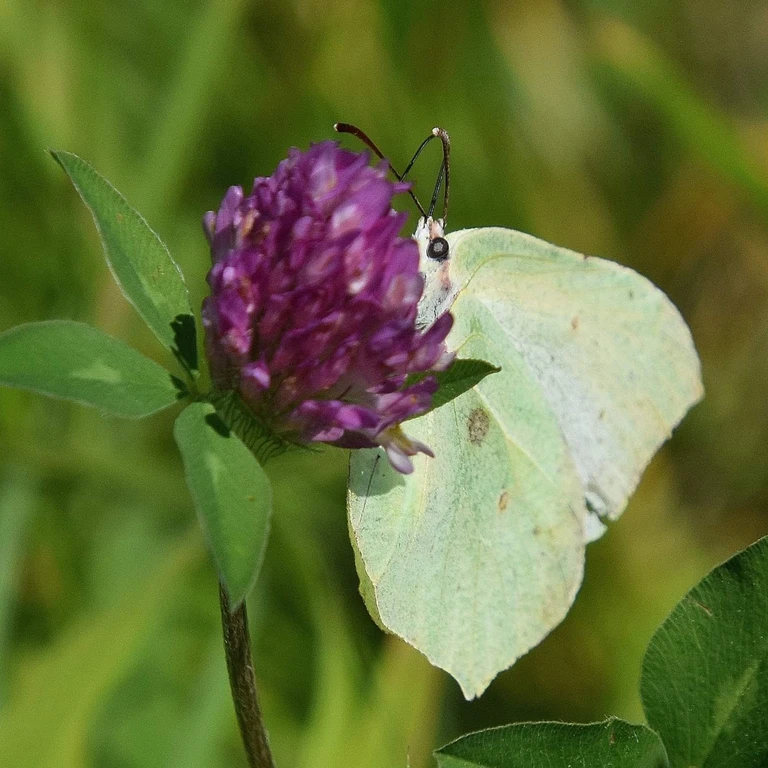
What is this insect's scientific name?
Gonepteryx rhamni
